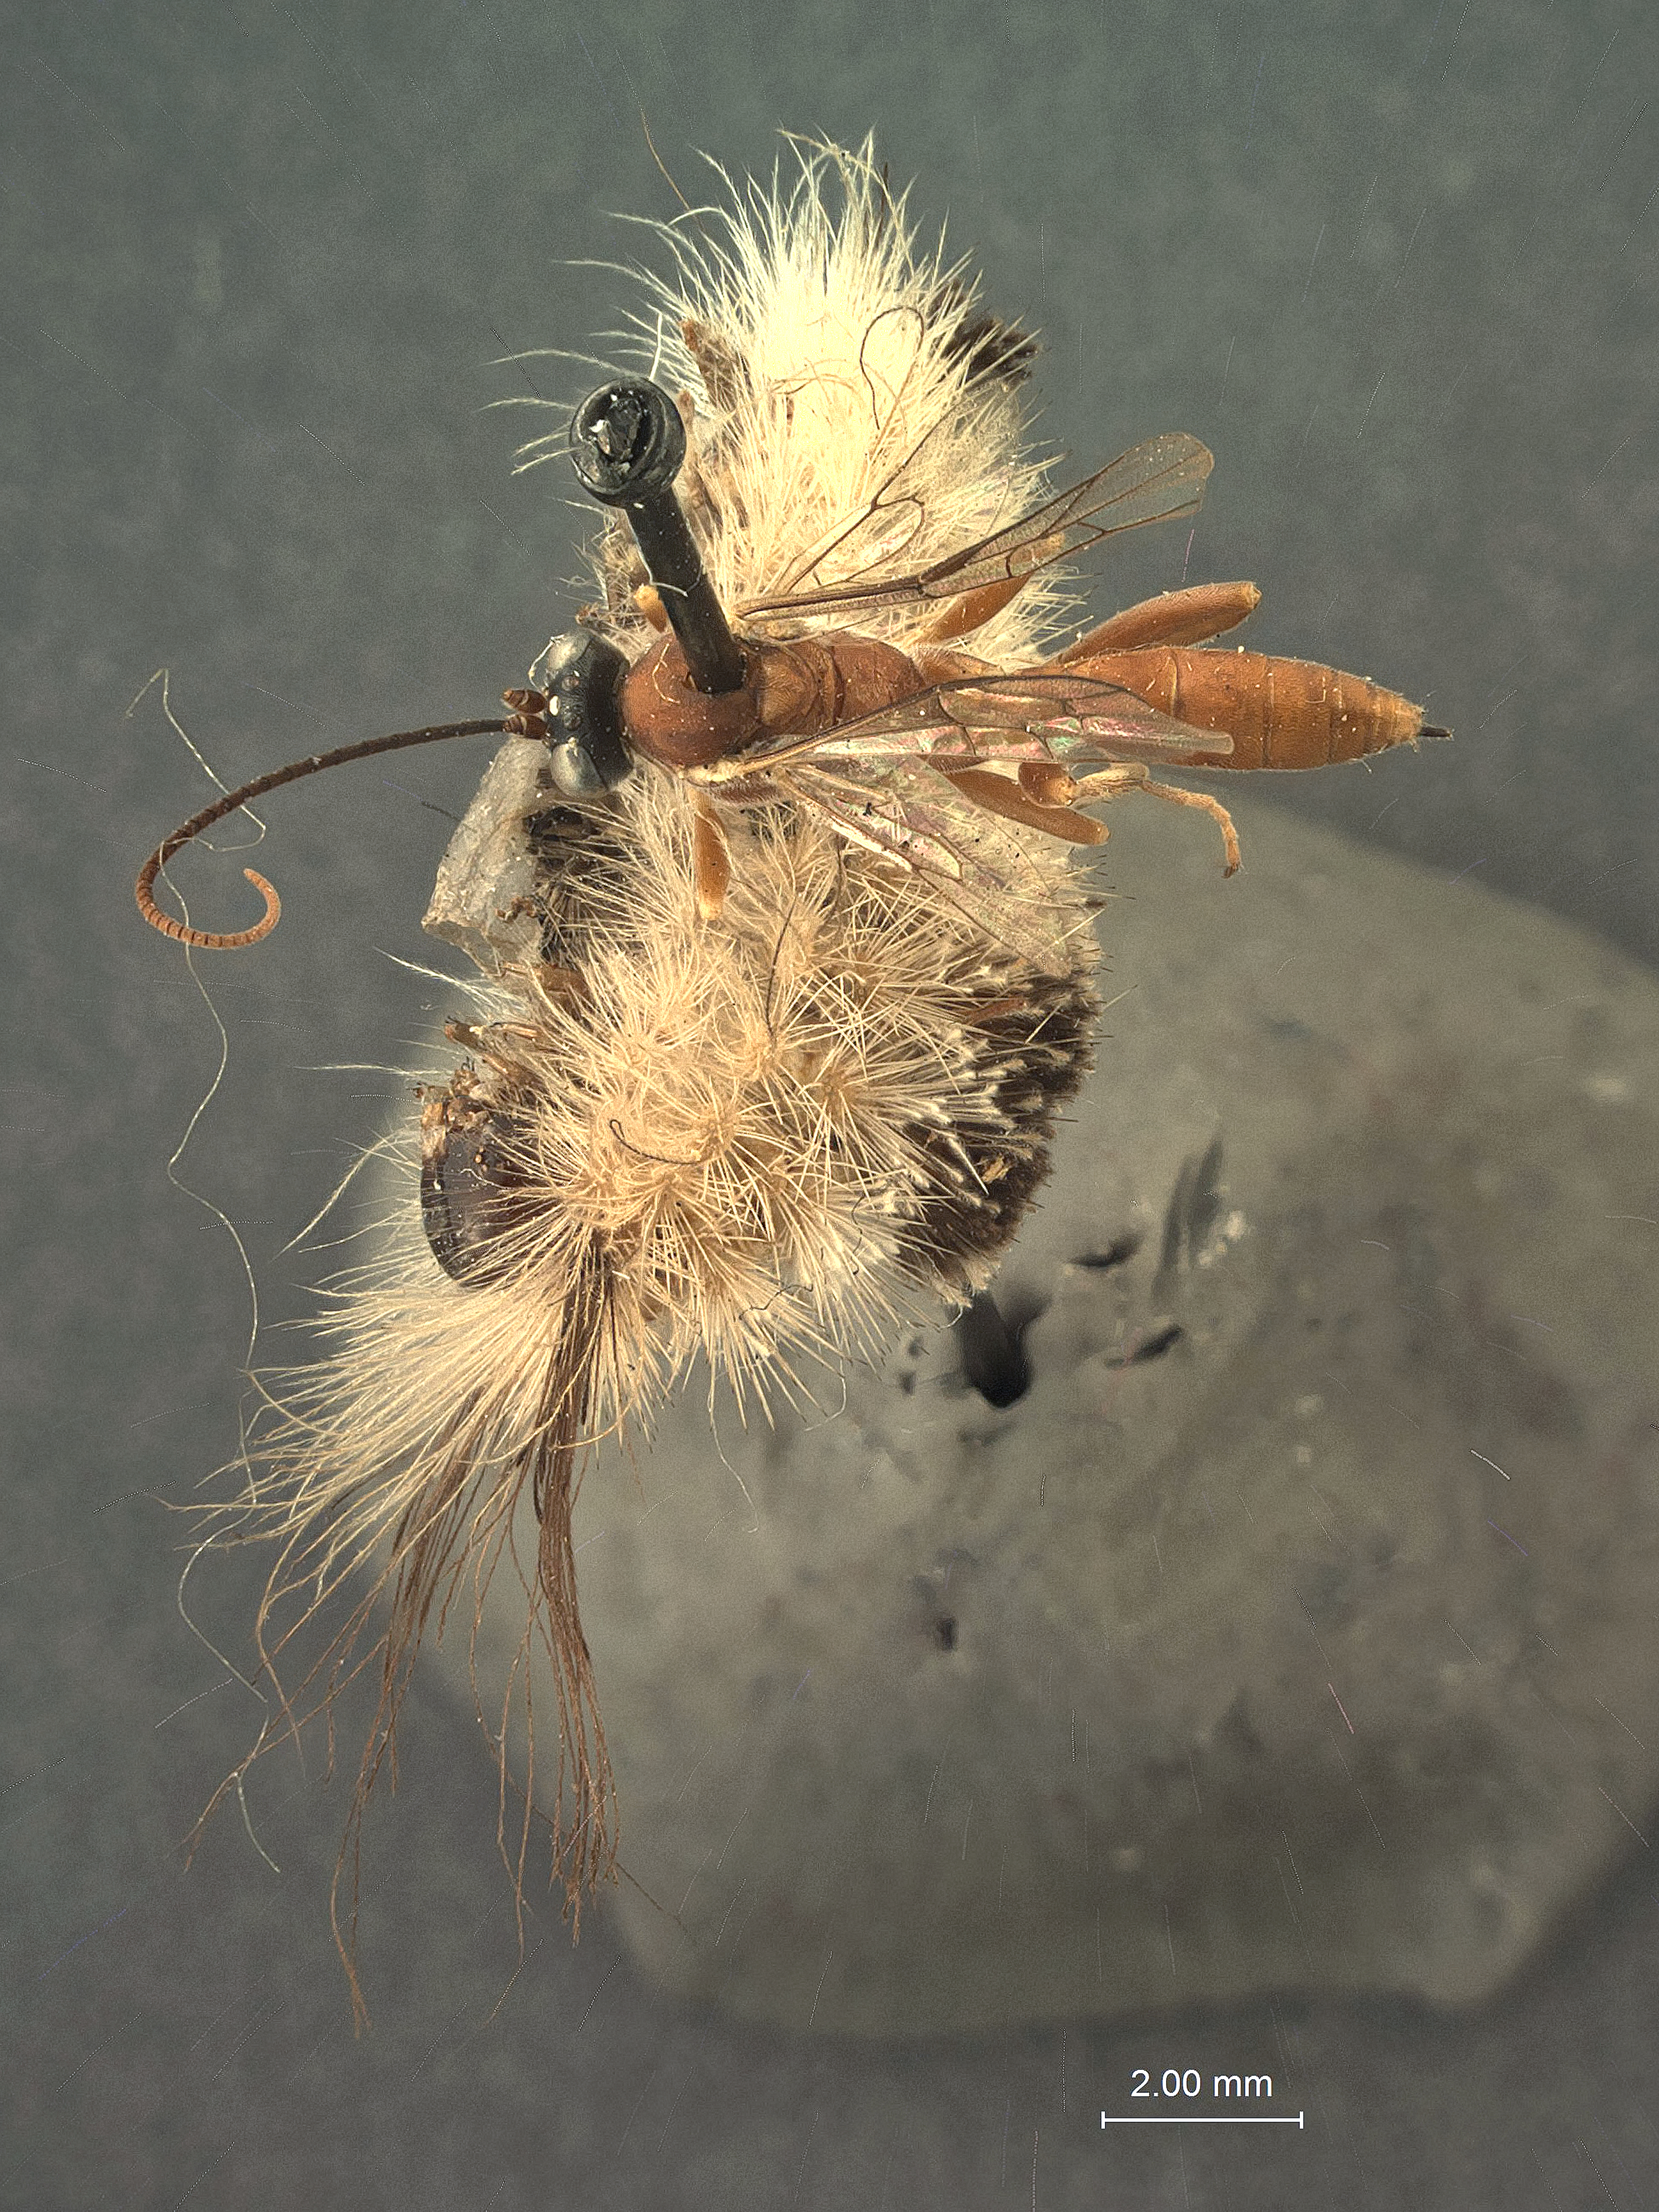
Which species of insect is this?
Hyposoter rubiginosus
